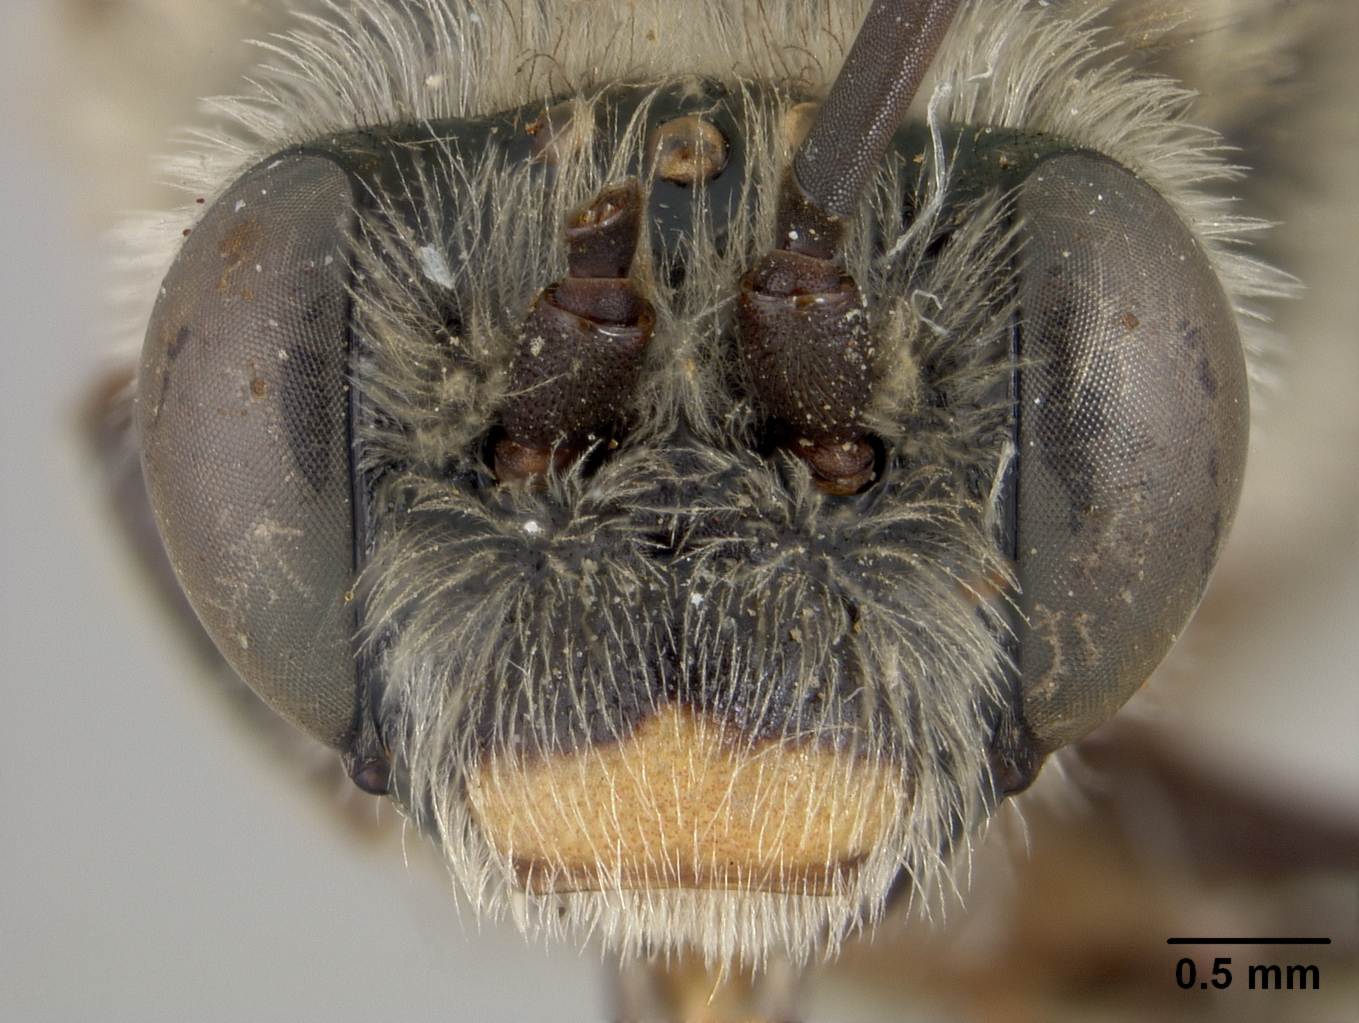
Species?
Xenoglossodes citrullina
